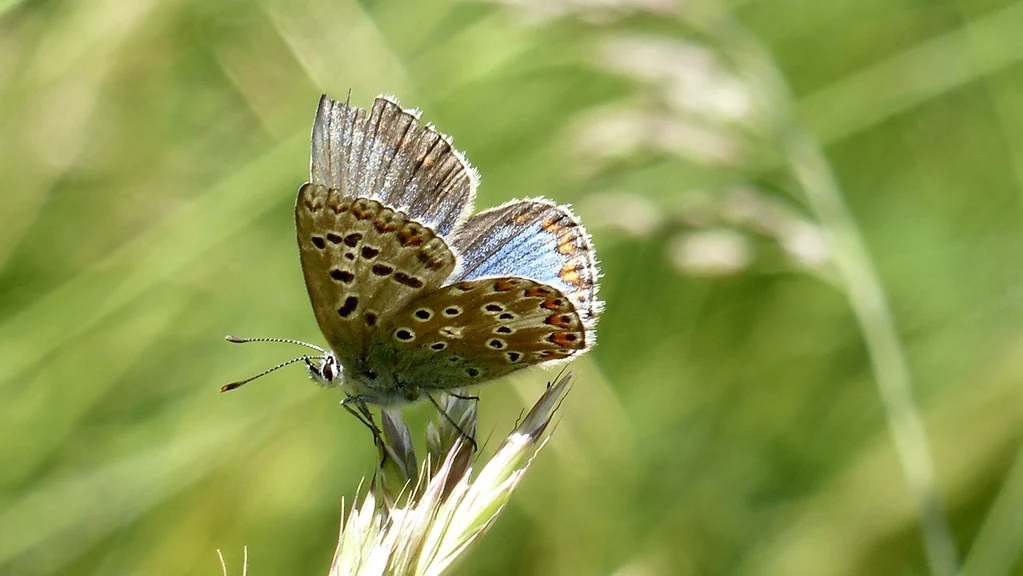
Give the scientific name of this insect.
Lysandra bellargus
